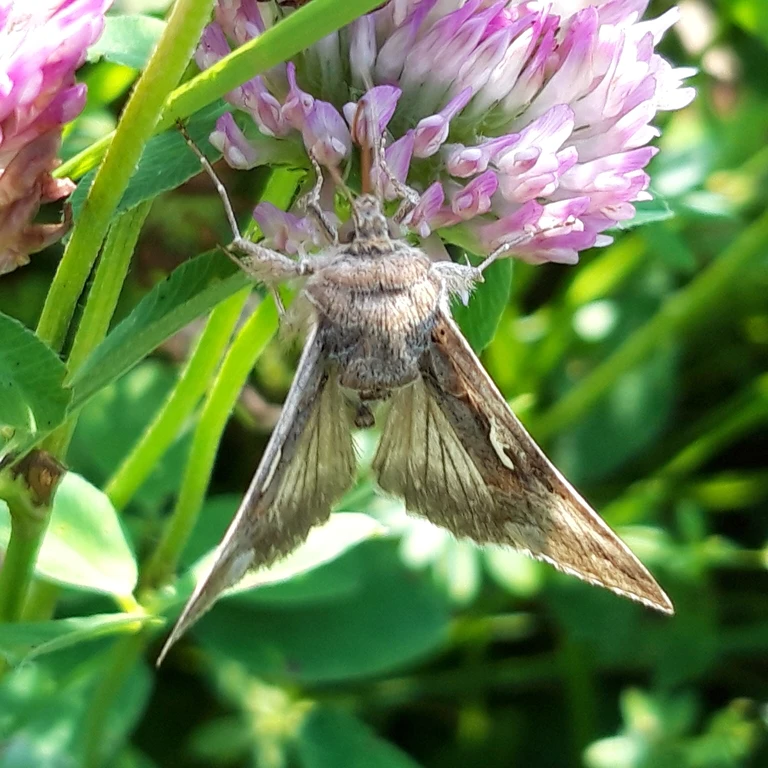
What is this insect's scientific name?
Autographa gamma
